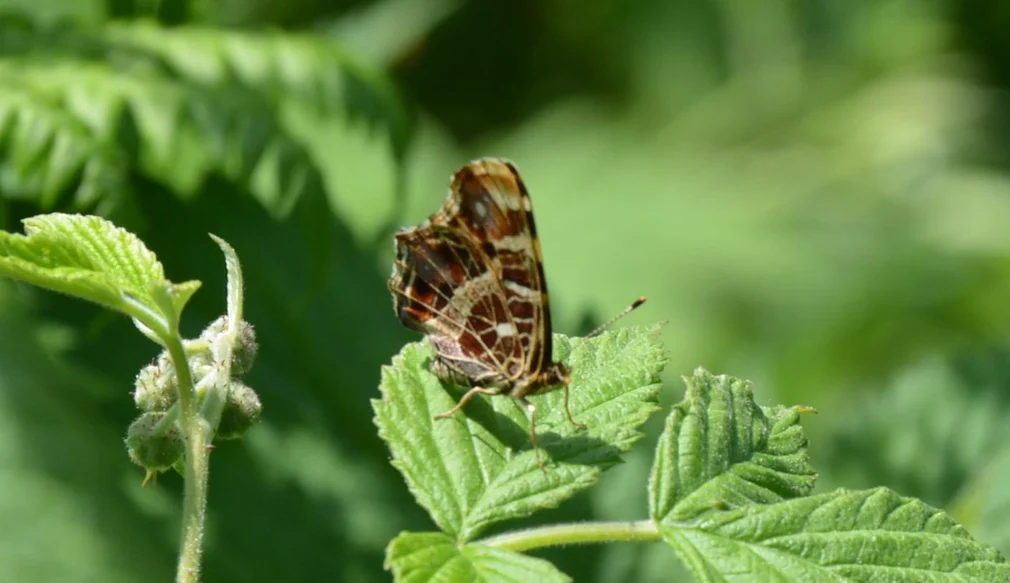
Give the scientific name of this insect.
Araschnia levana
